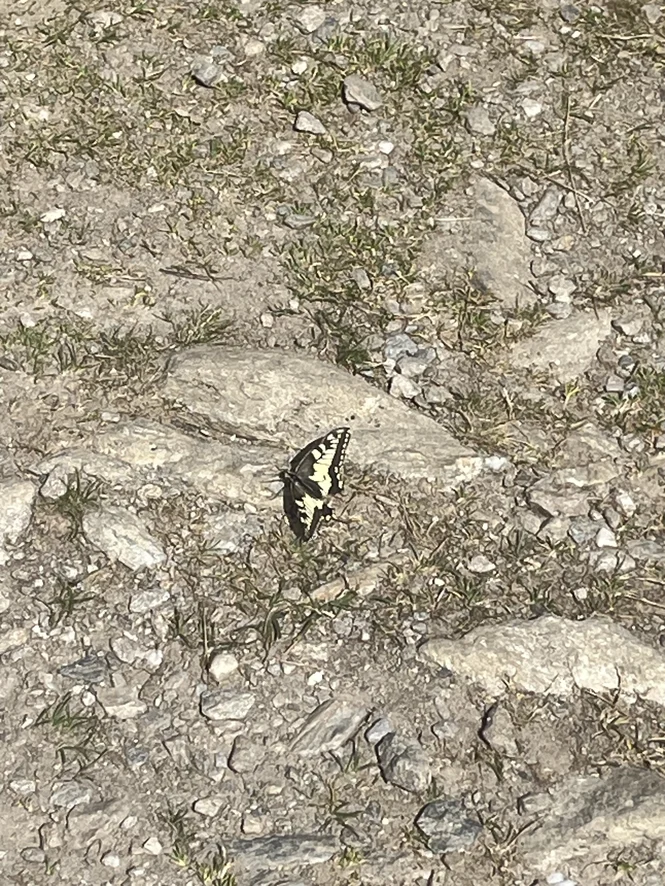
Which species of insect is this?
Papilio machaon
